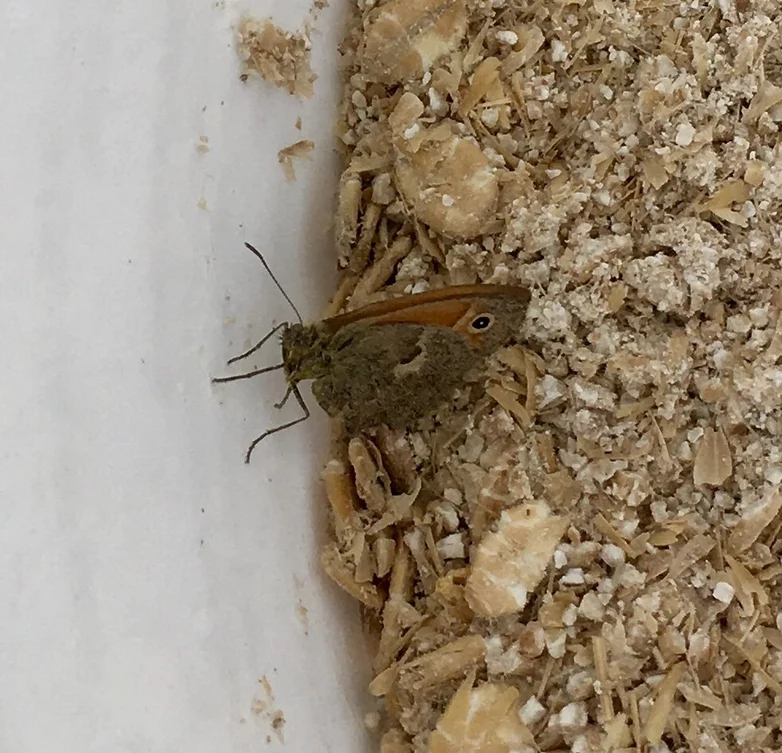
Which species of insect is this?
Coenonympha pamphilus
